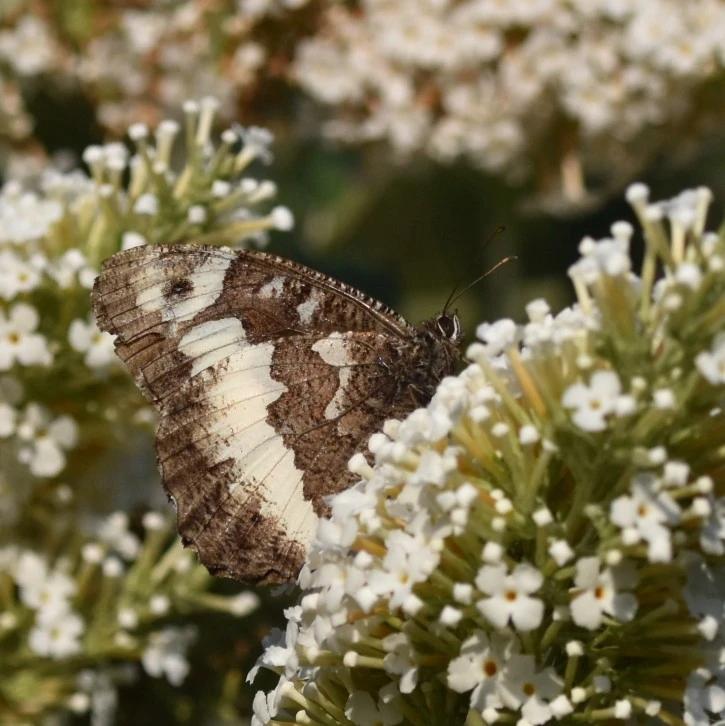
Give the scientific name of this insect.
Brintesia circe
